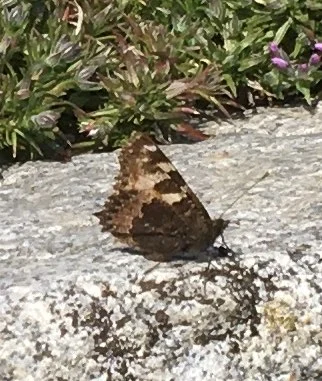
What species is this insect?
Aglais urticae
